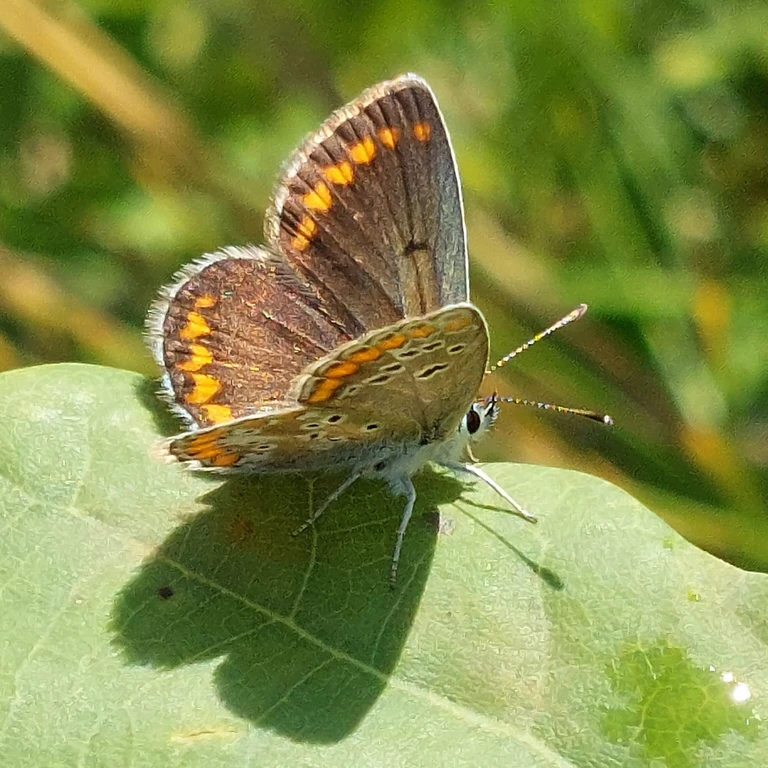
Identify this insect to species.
Aricia agestis/artaxerxes
